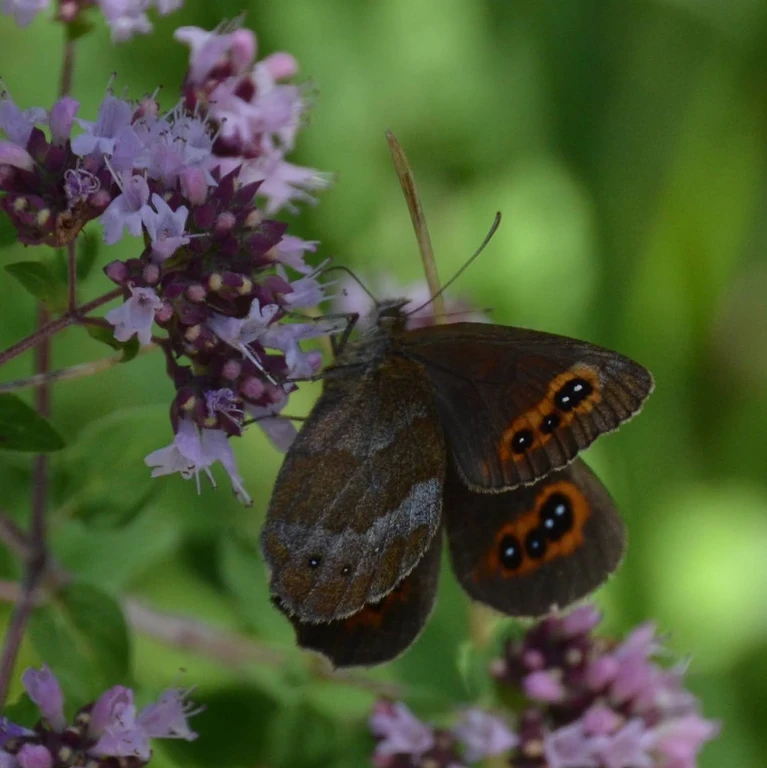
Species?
Erebia aethiops
